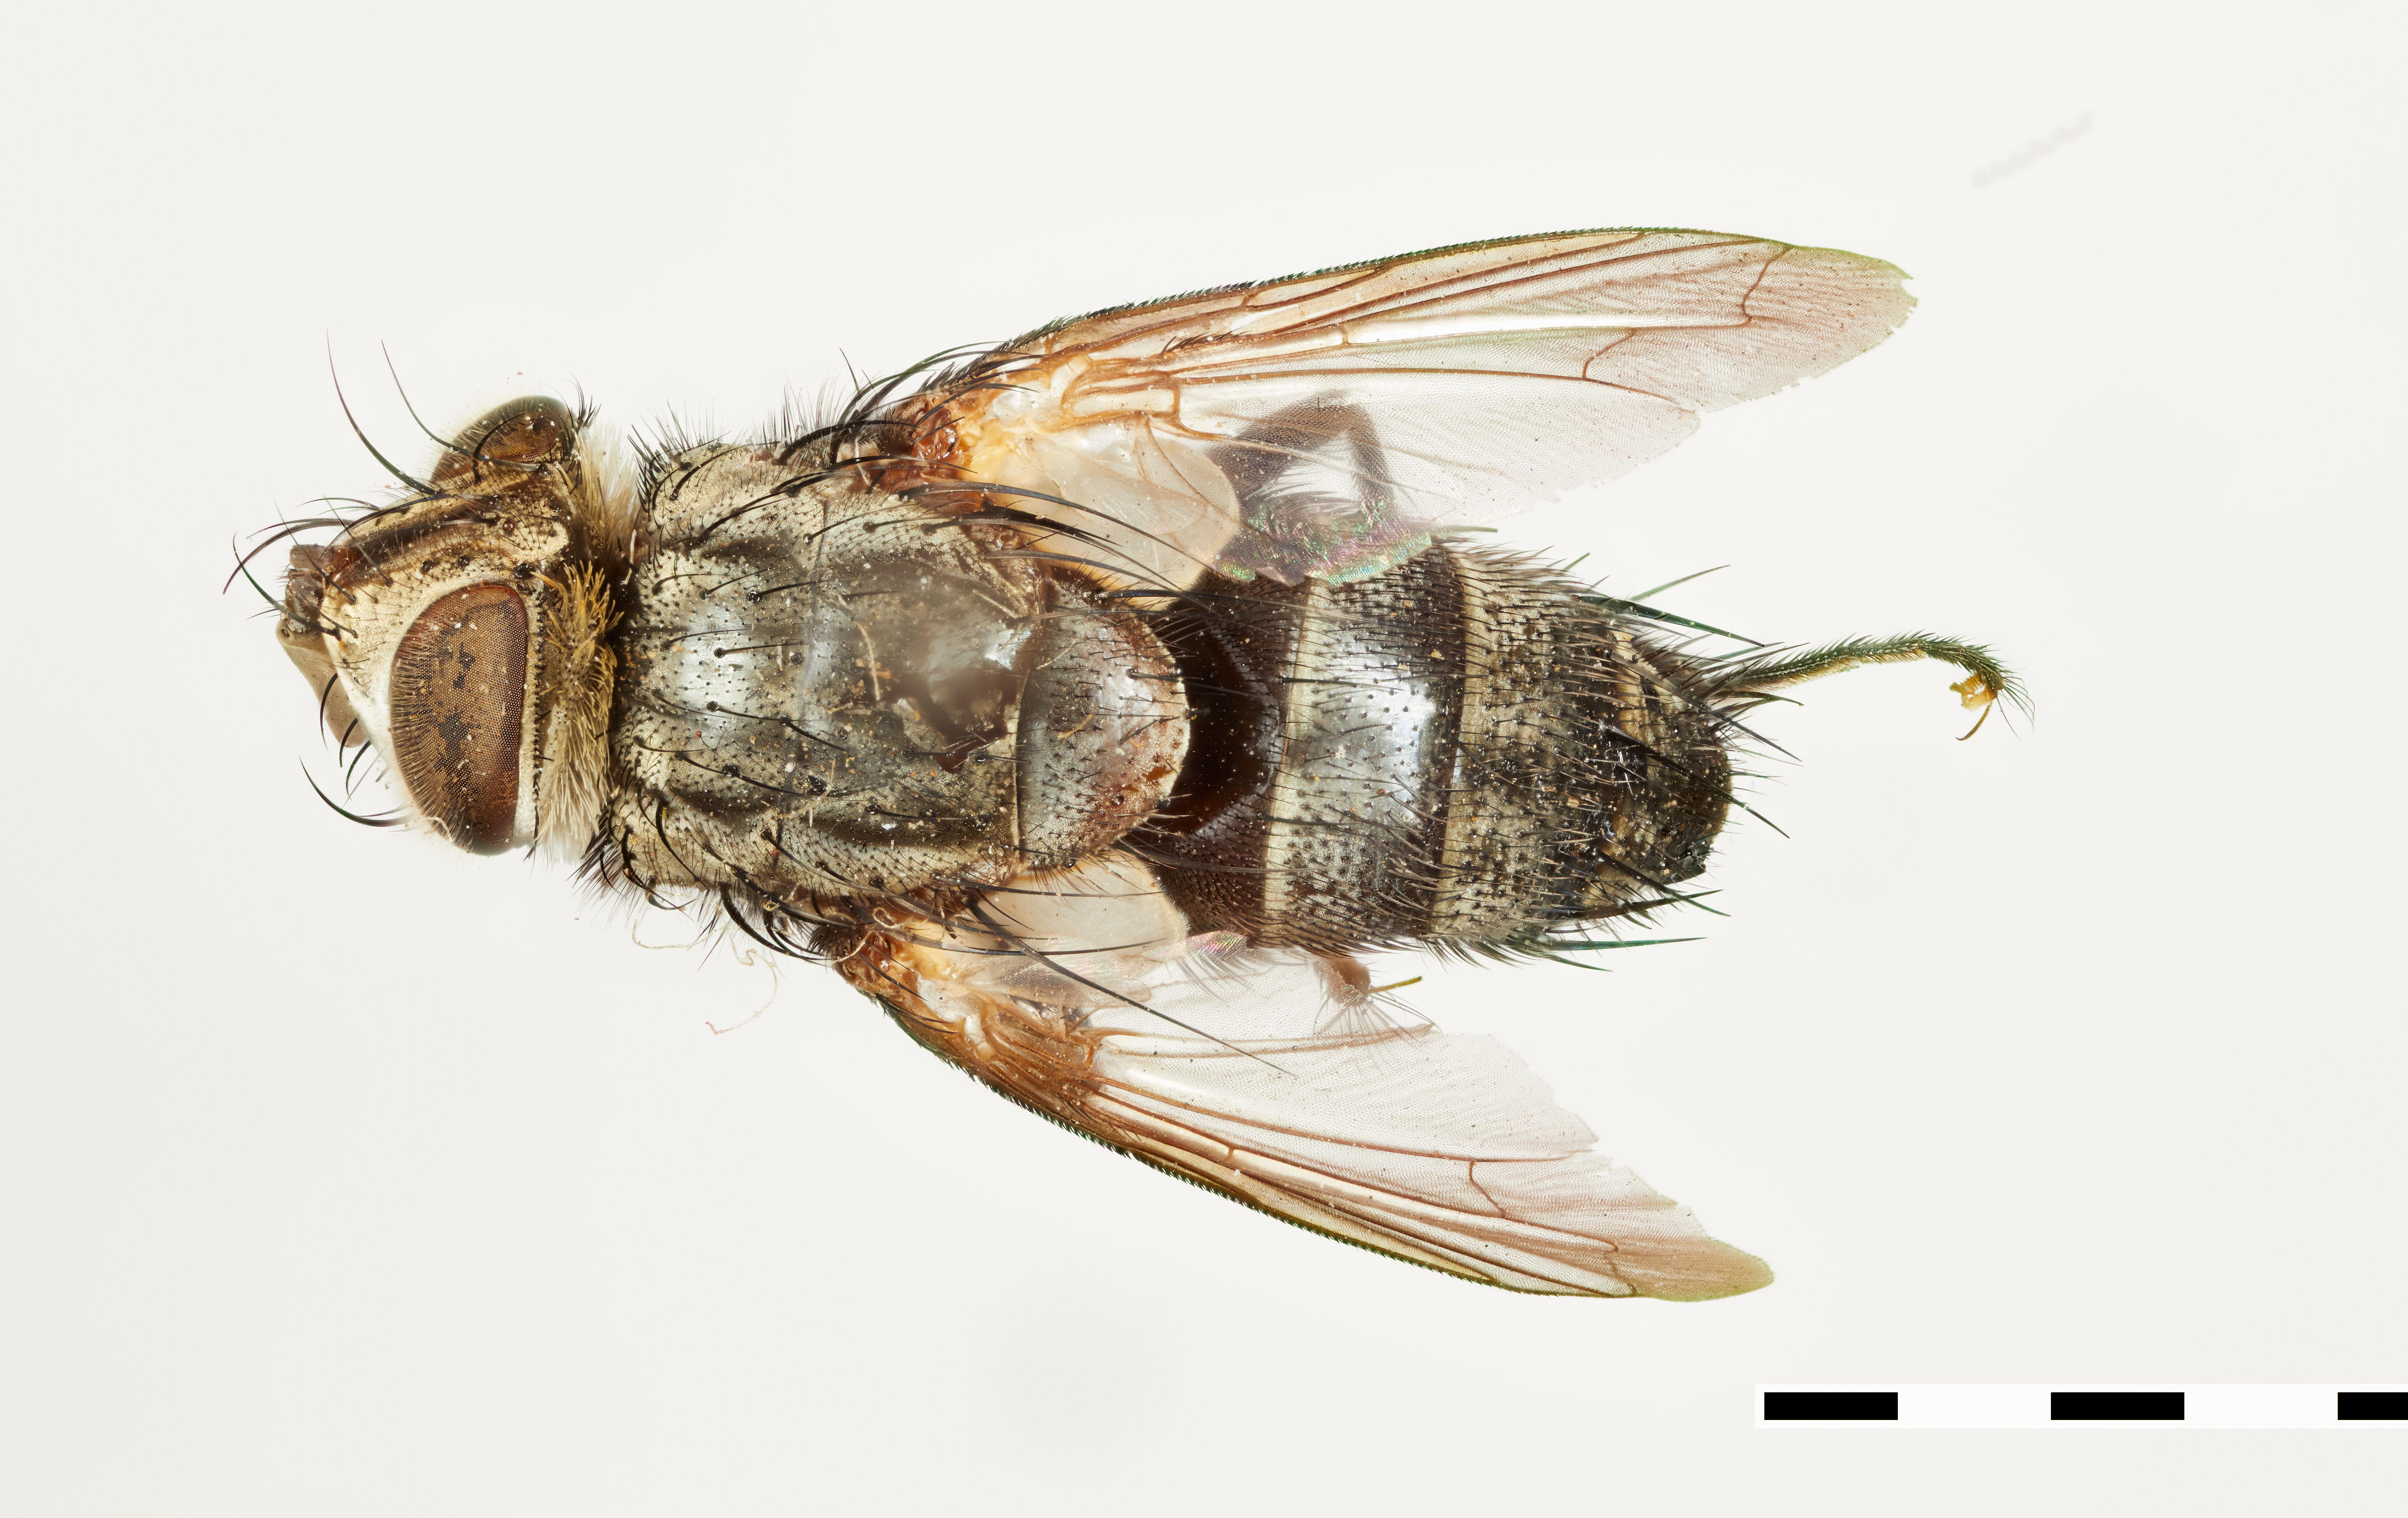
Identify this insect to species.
Phorocera sulcata
